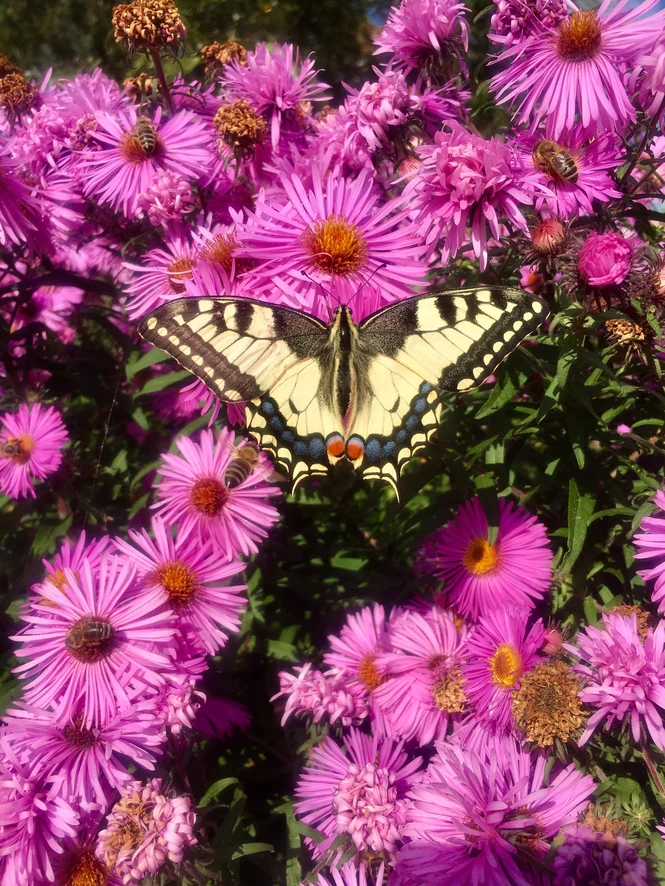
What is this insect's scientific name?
Papilio machaon
